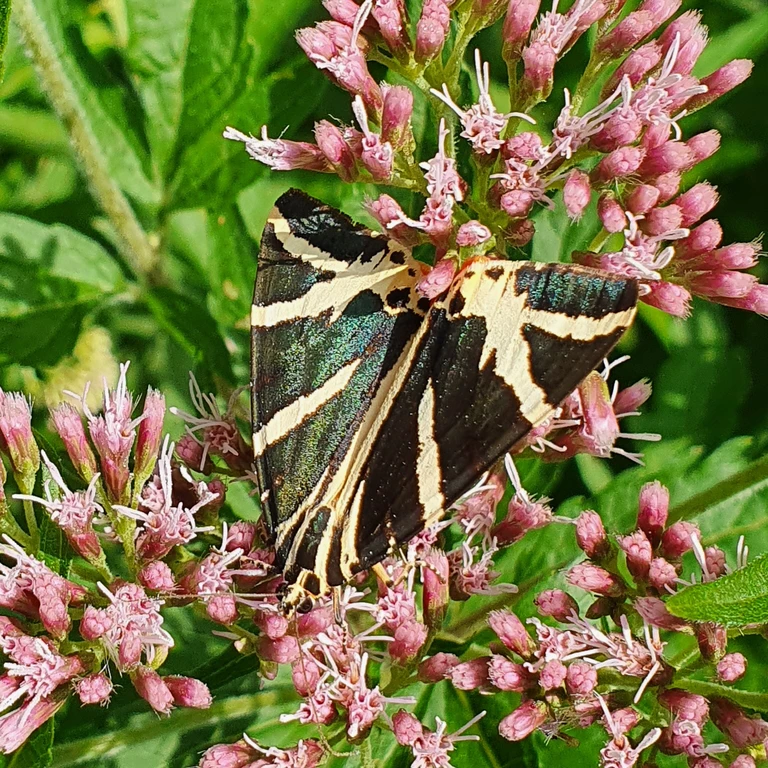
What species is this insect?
Euplagia quadripunctaria
